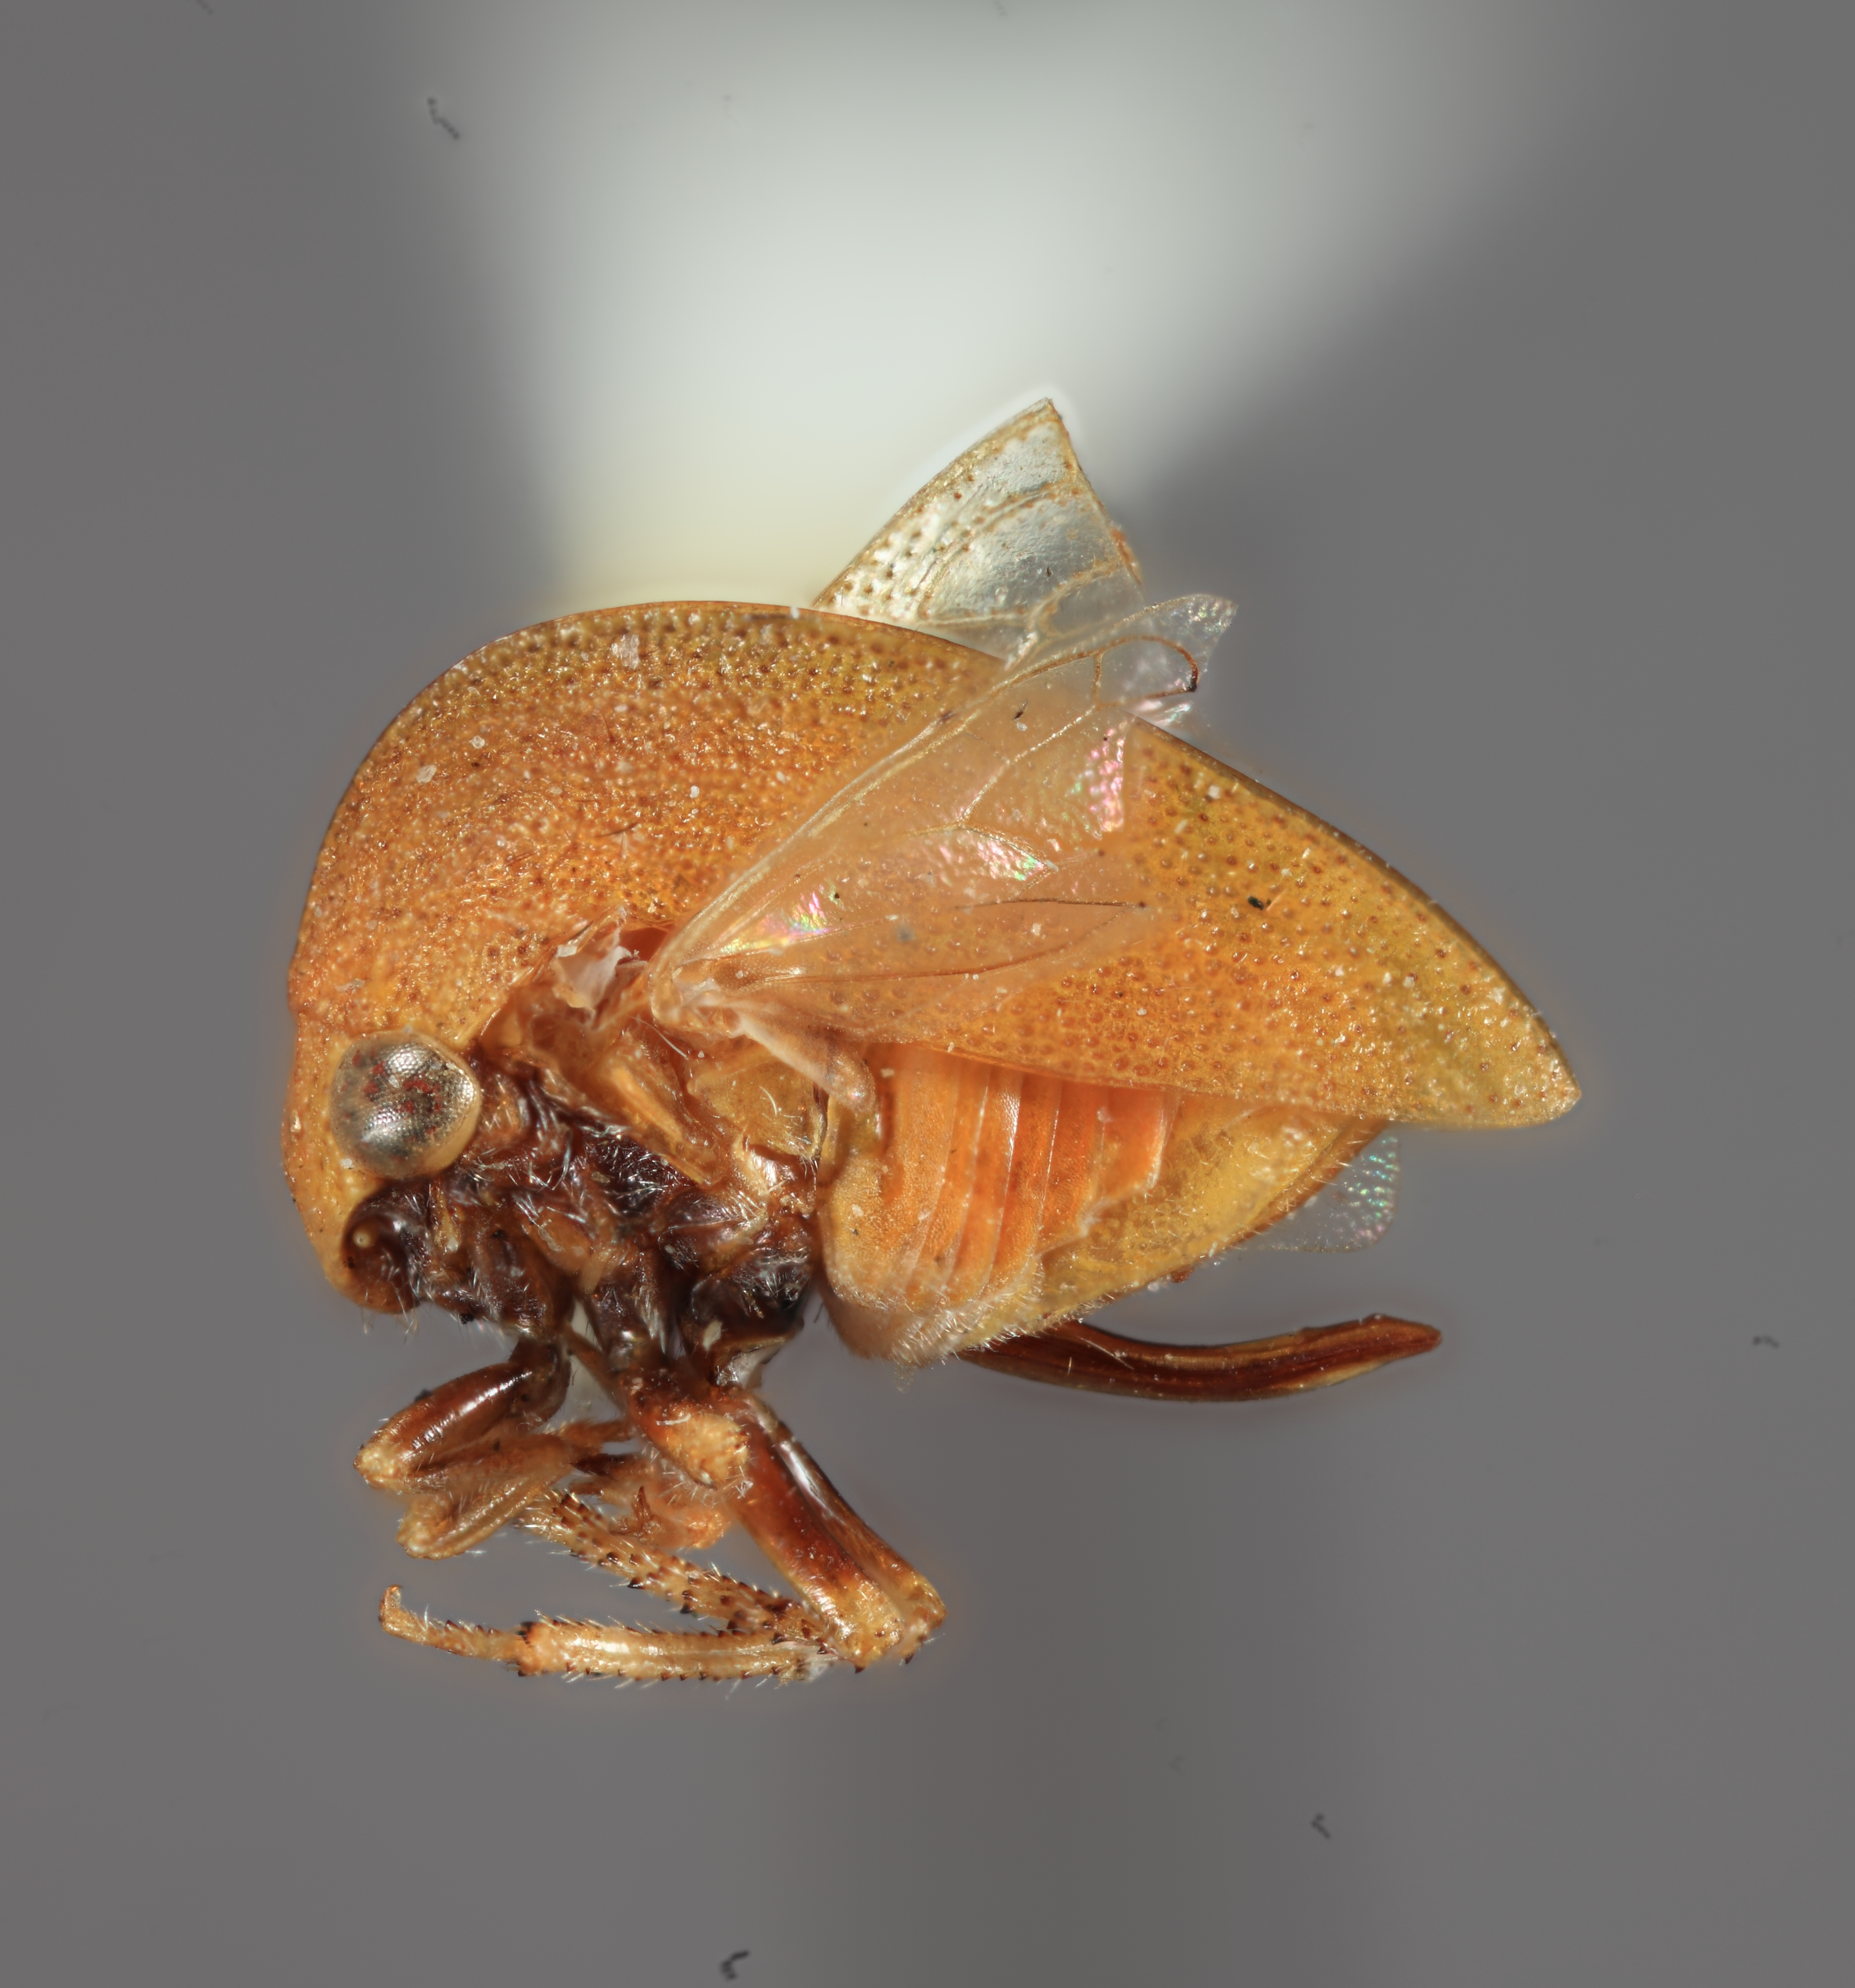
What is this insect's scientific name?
Amastris panamensis
